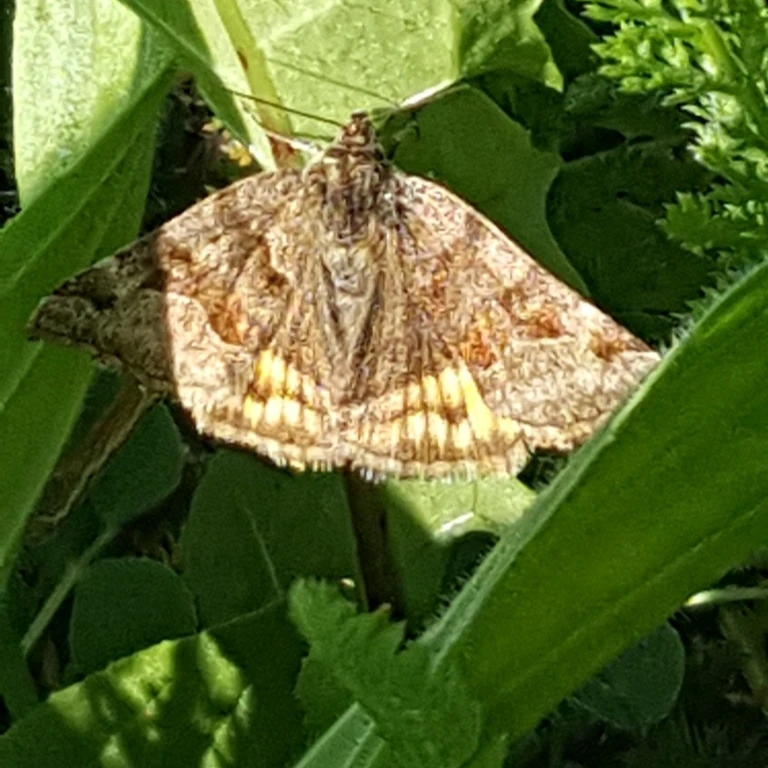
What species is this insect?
Euclidia glyphica
